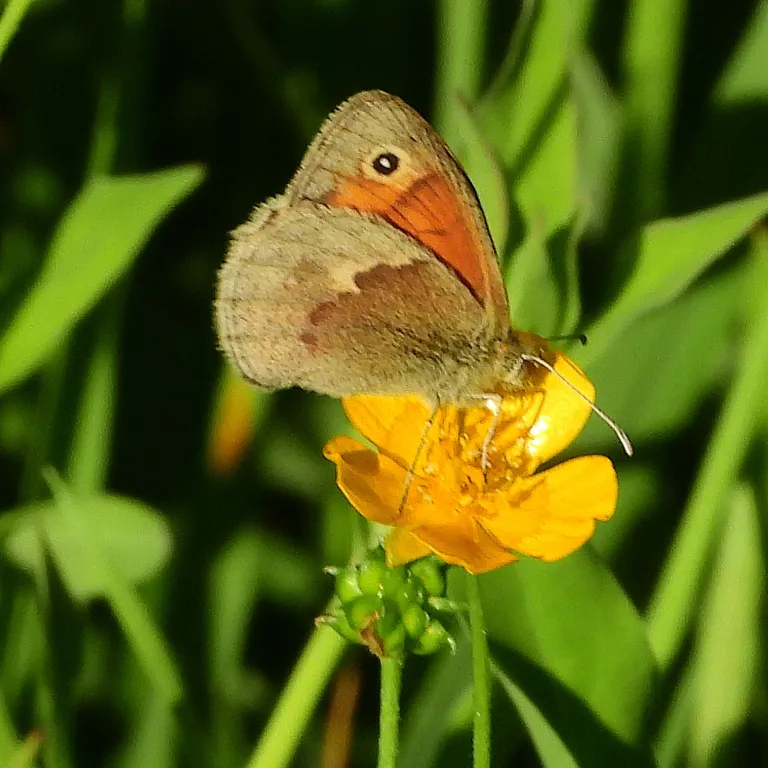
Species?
Coenonympha pamphilus
